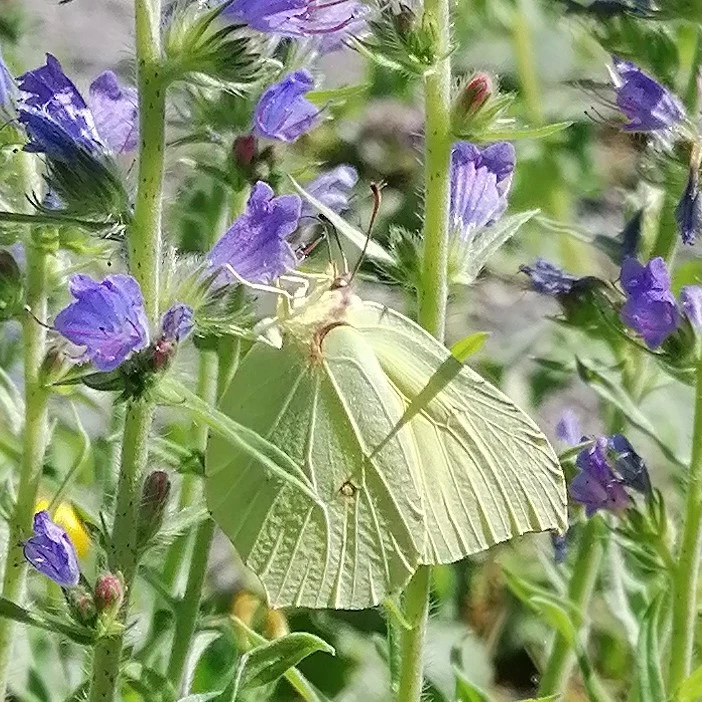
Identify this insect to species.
Gonepteryx rhamni
